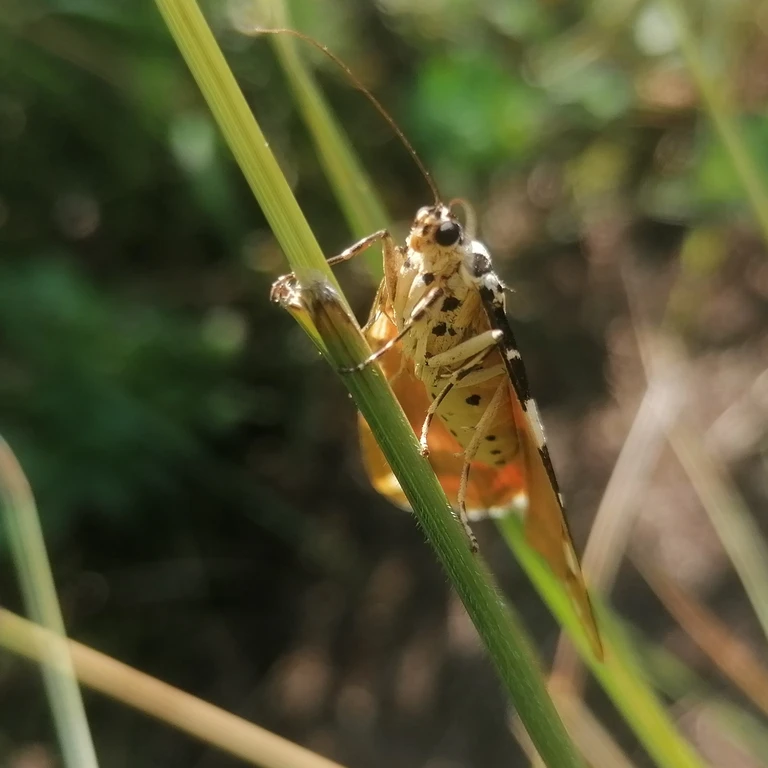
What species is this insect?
Euplagia quadripunctaria
